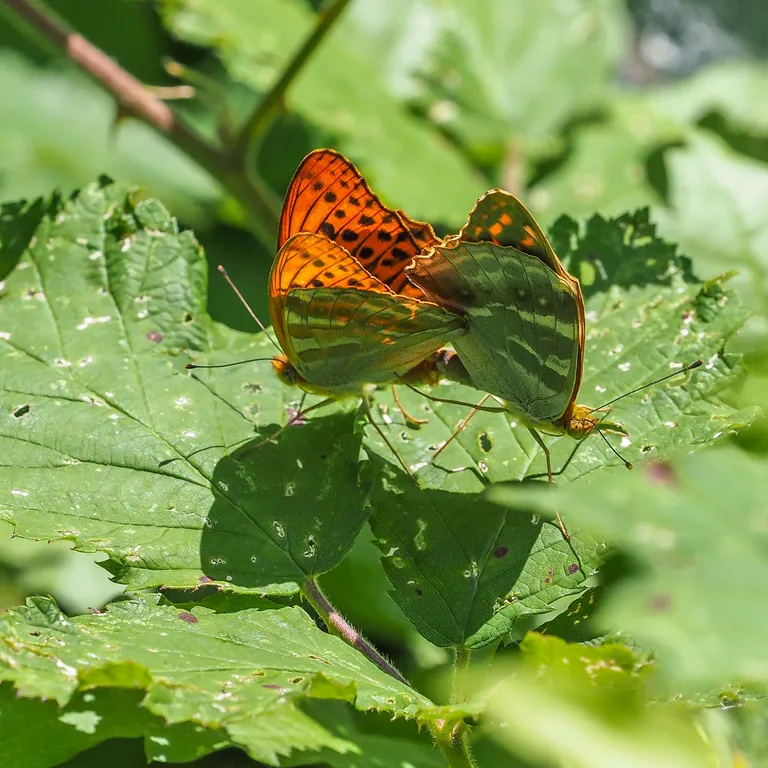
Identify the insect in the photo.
Argynnis paphia
